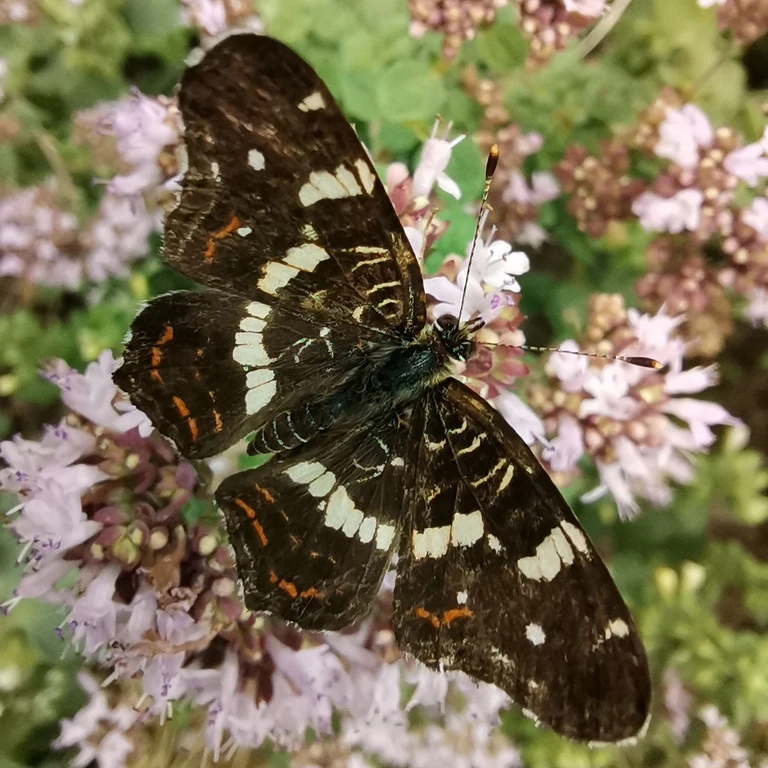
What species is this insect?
Araschnia levana
